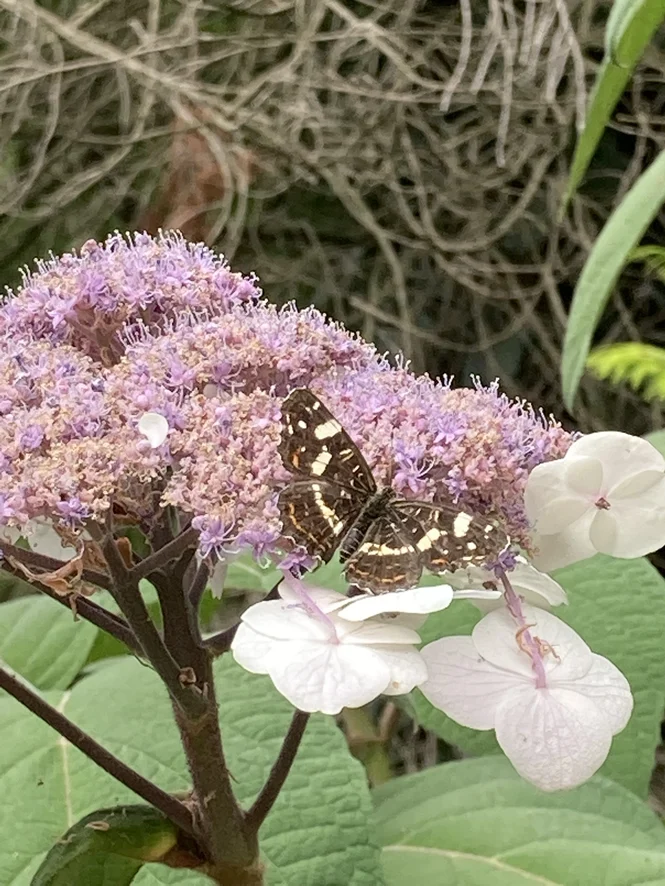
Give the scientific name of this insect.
Araschnia levana
